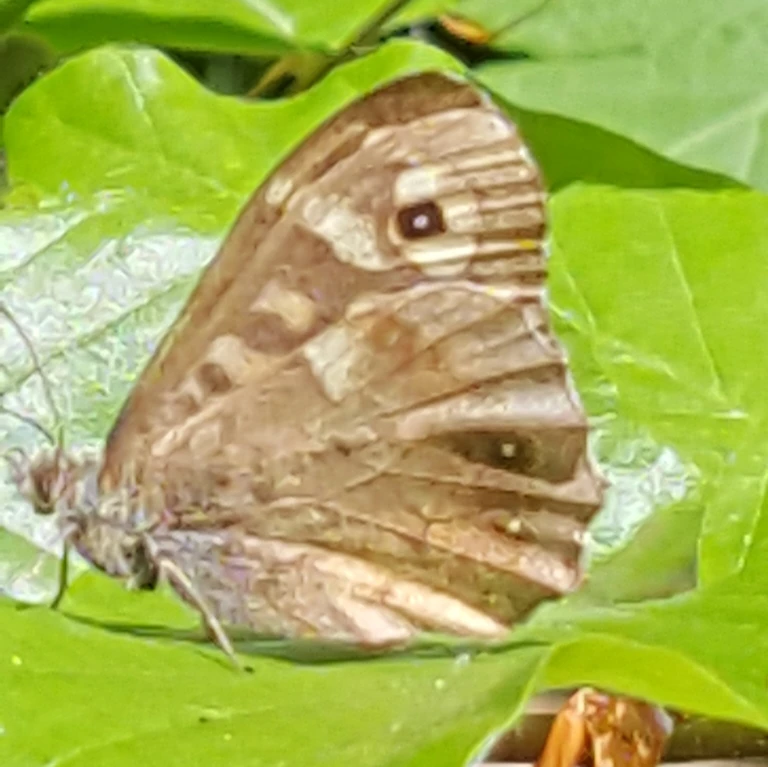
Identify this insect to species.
Pararge aegeria
